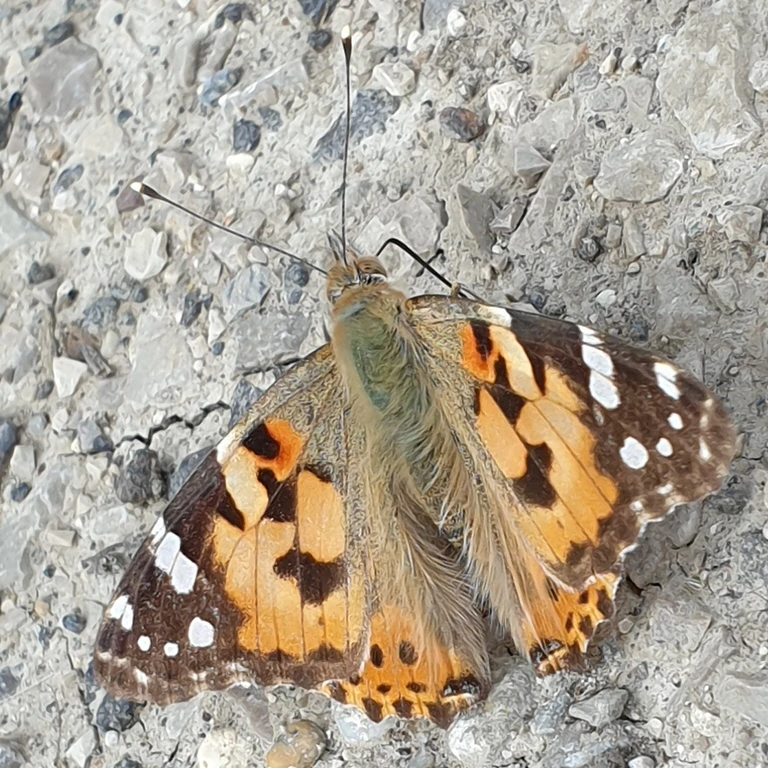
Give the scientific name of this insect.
Vanessa cardui
